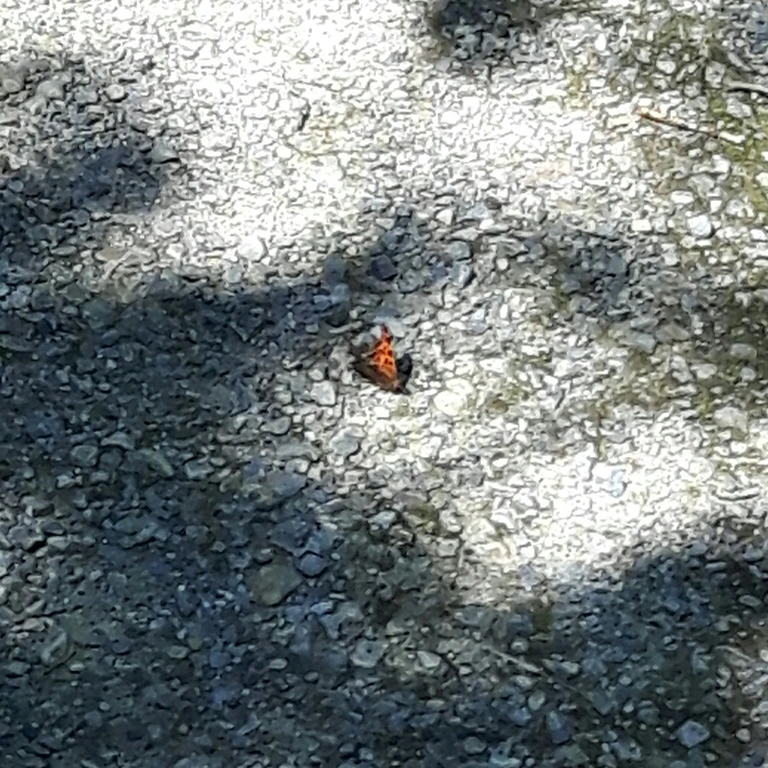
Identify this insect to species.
Polygonia c-album
